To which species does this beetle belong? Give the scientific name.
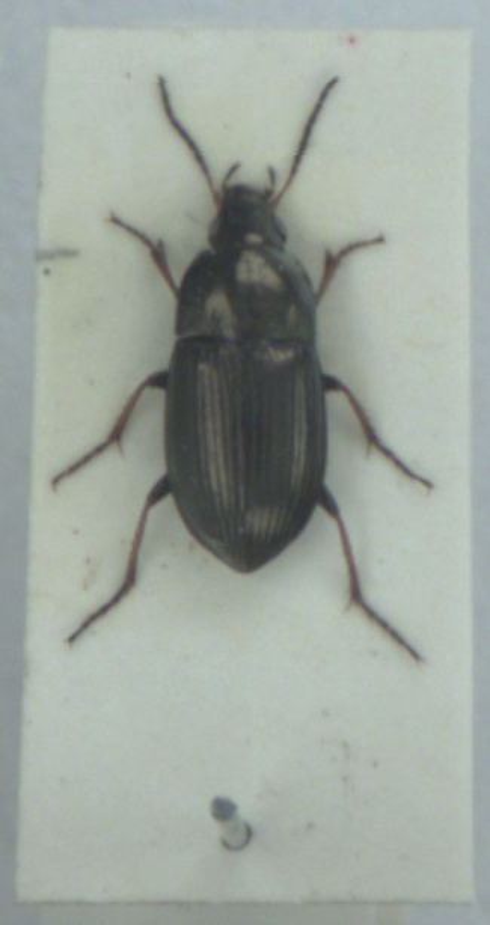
Amara plebeja
